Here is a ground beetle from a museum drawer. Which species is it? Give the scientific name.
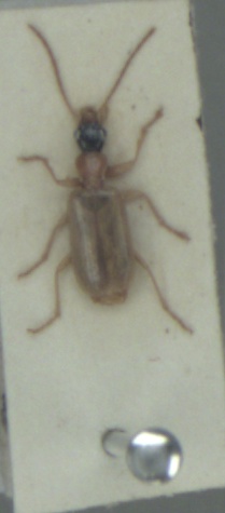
Demetrias atricapillus
